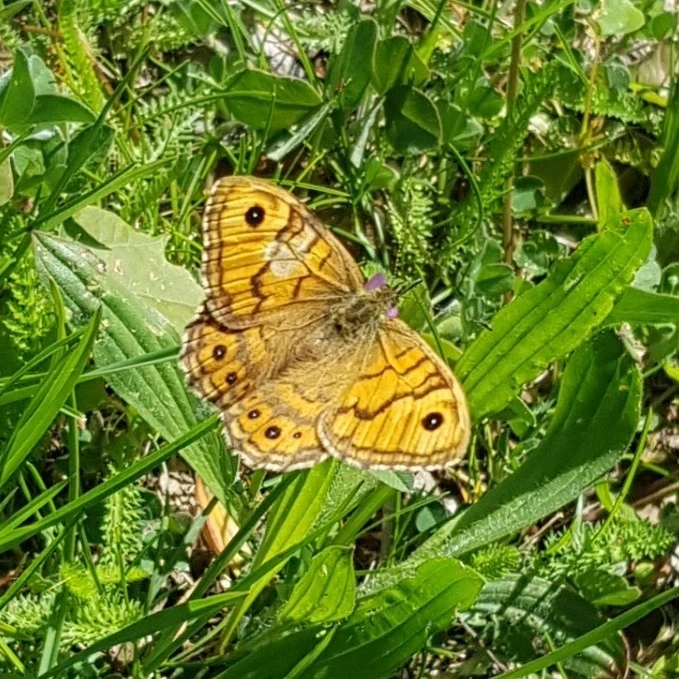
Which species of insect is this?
Lasiommata megera (also Pararge megera)
